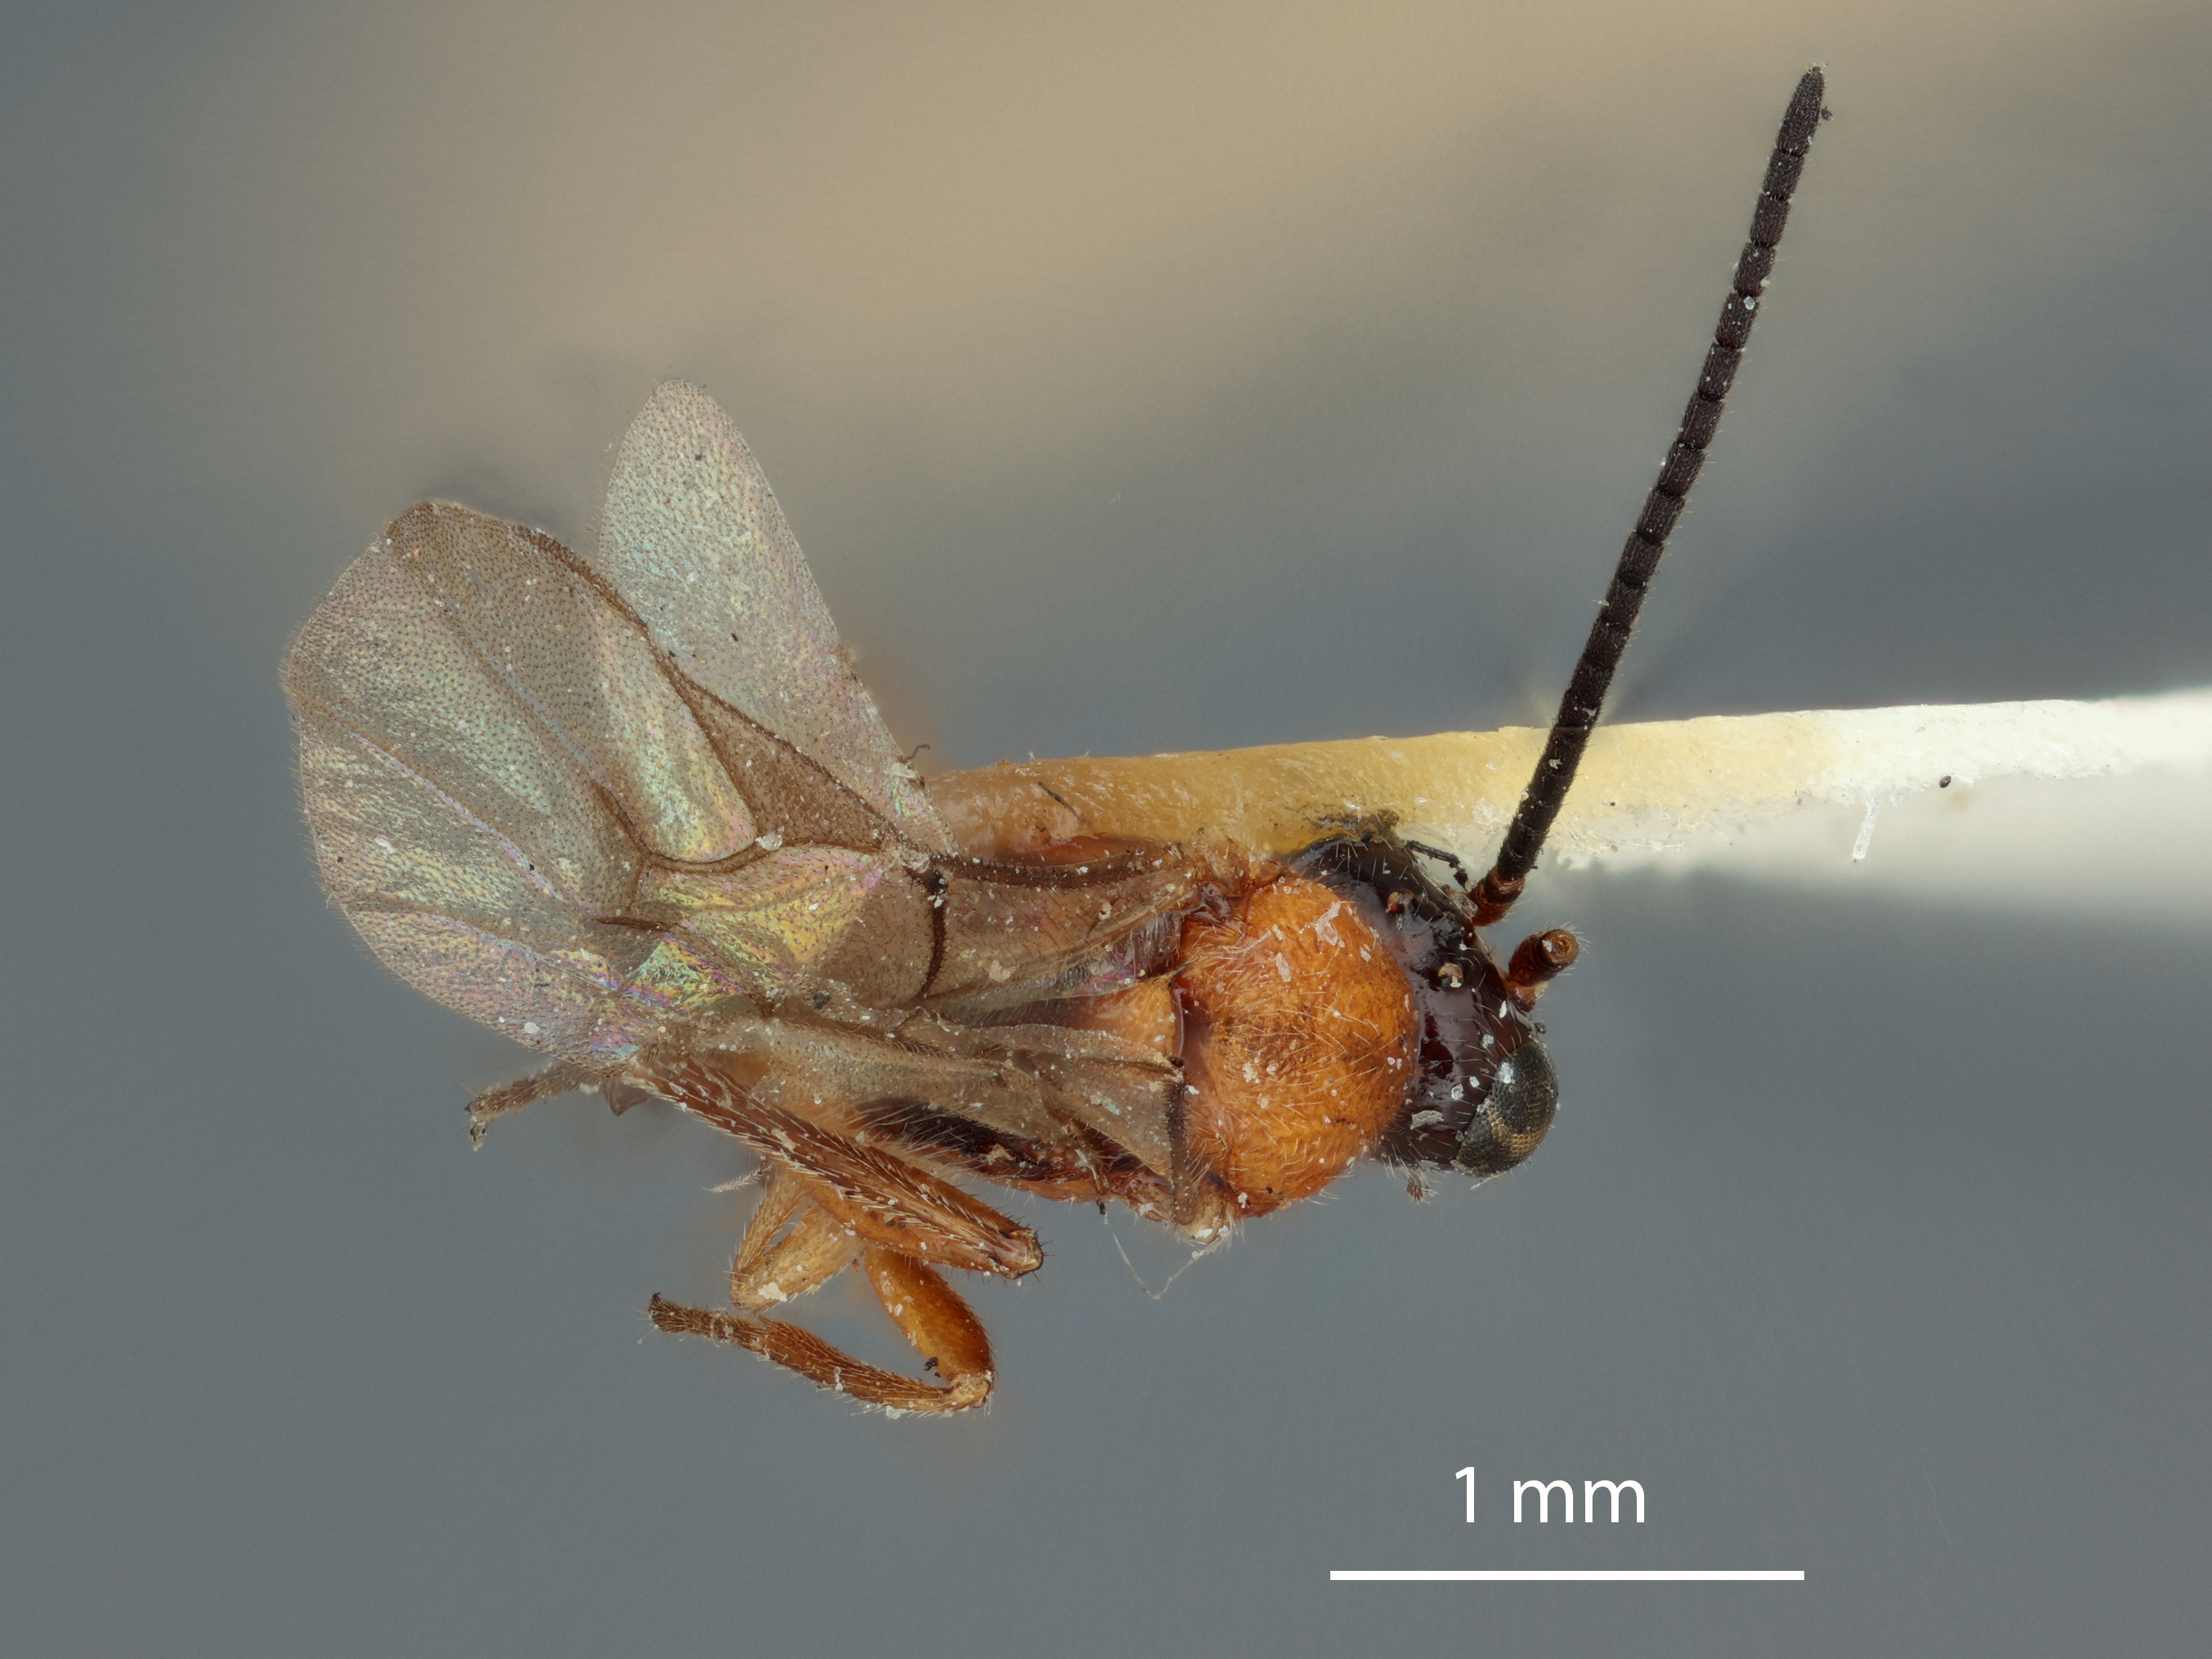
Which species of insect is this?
Aphidius scorpinicus
